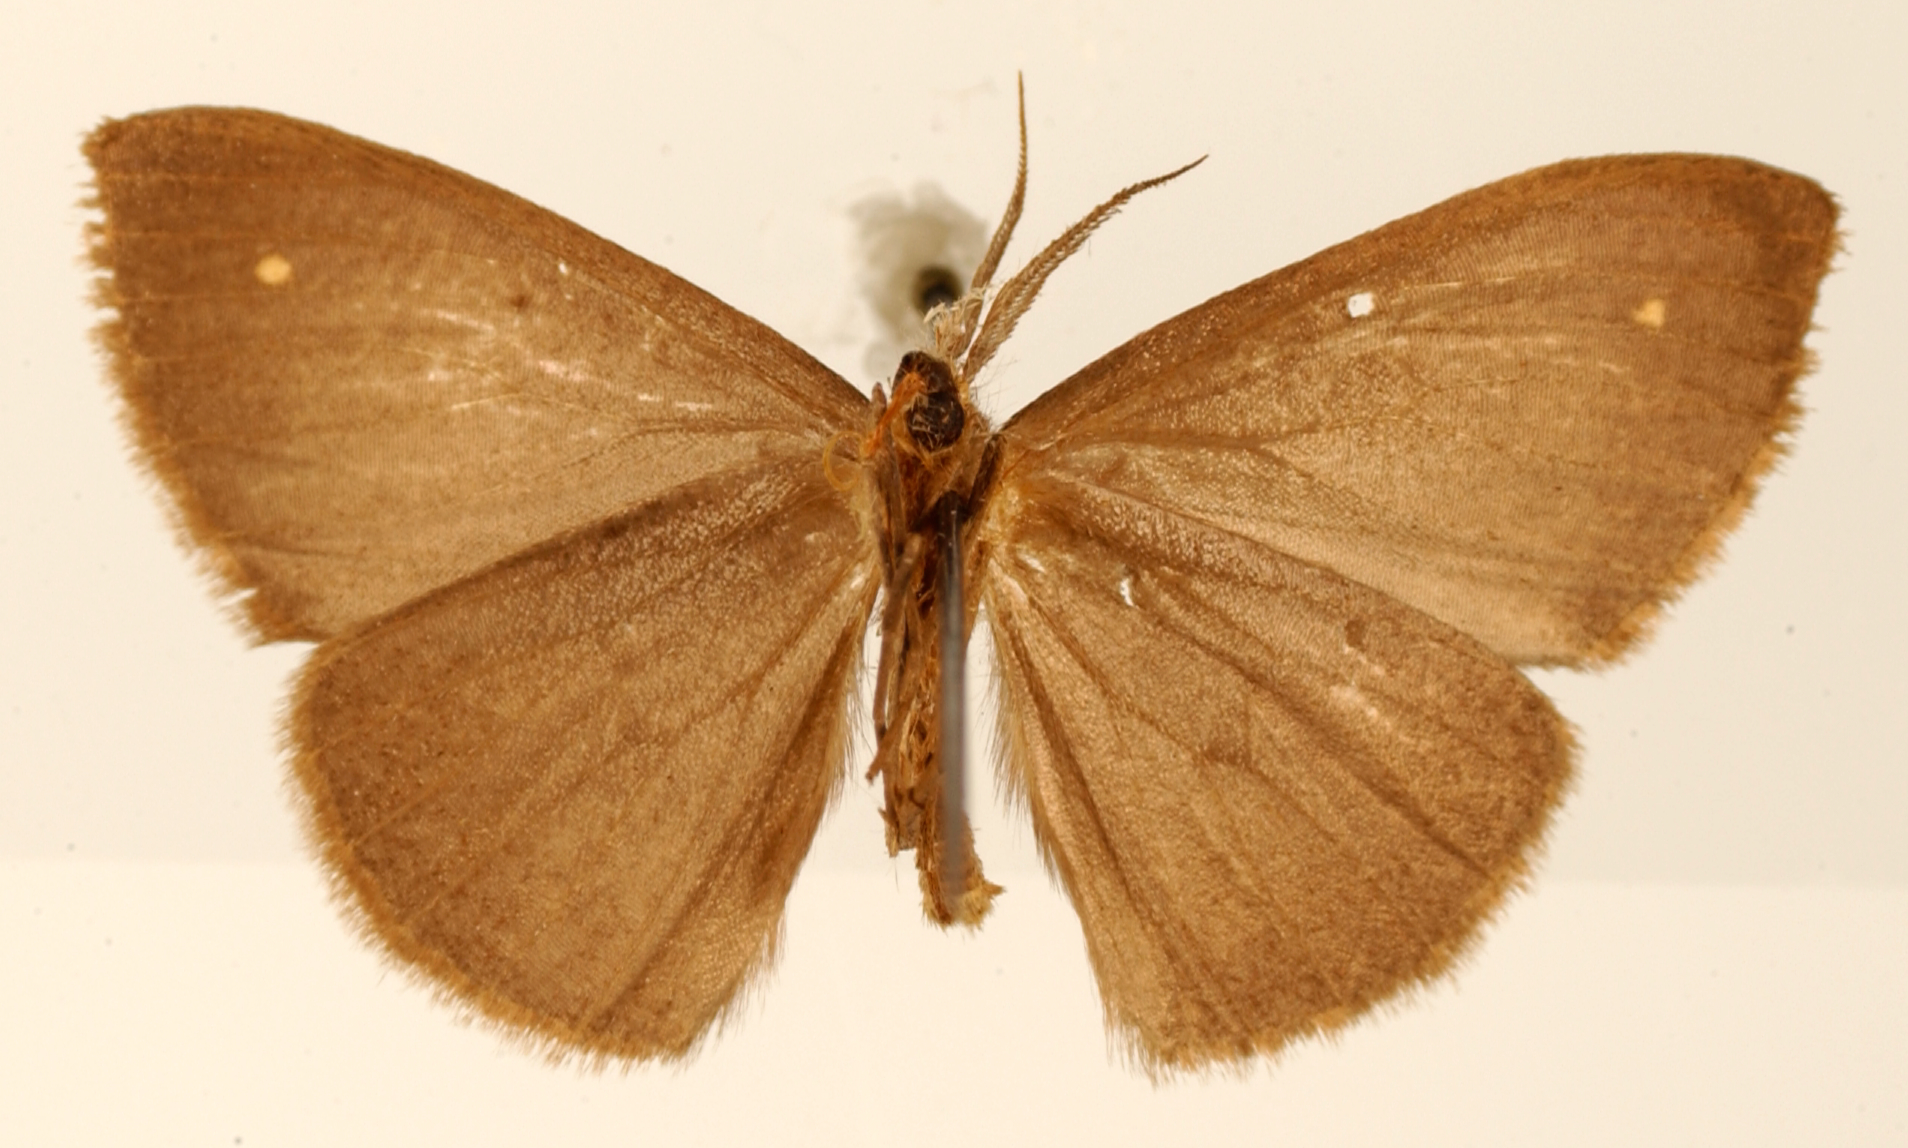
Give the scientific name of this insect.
Nephodia spissata
